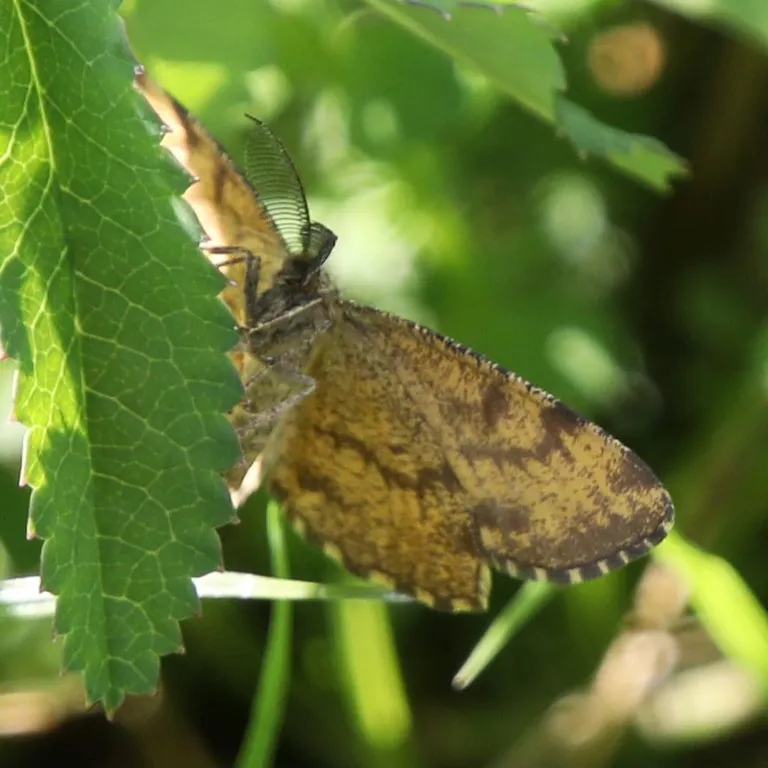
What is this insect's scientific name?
Ematurga atomaria
